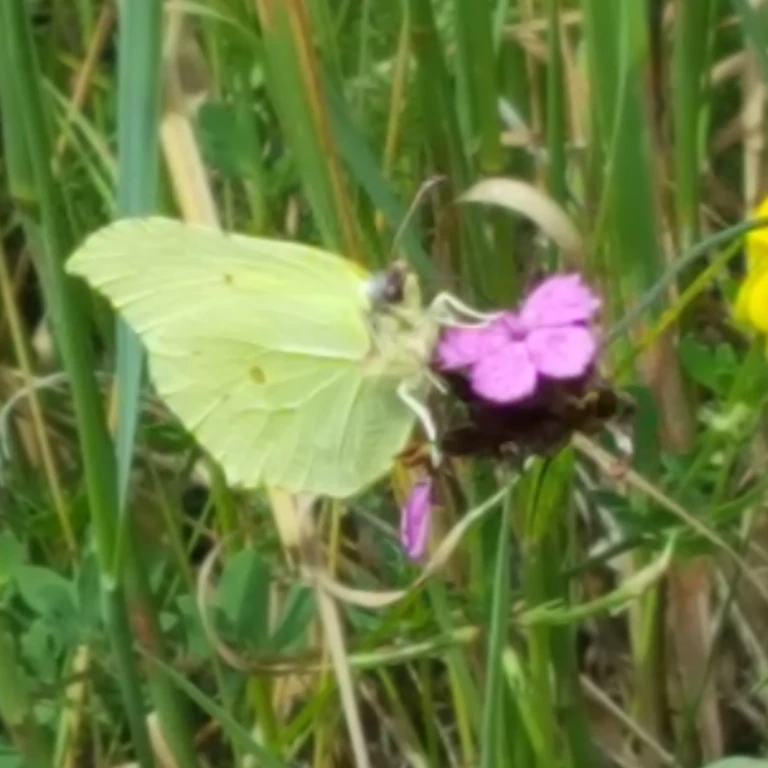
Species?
Gonepteryx rhamni
